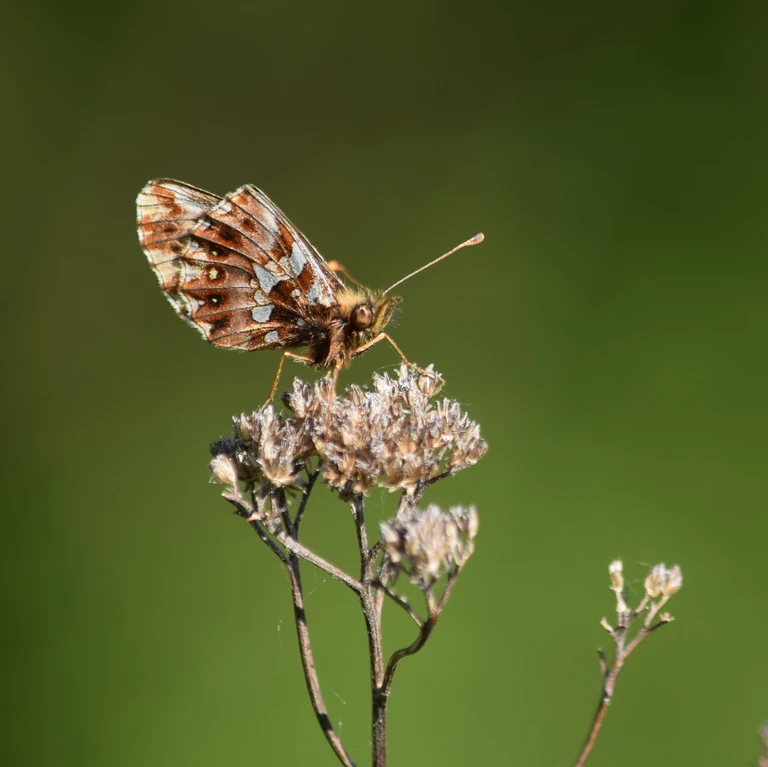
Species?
Boloria dia
